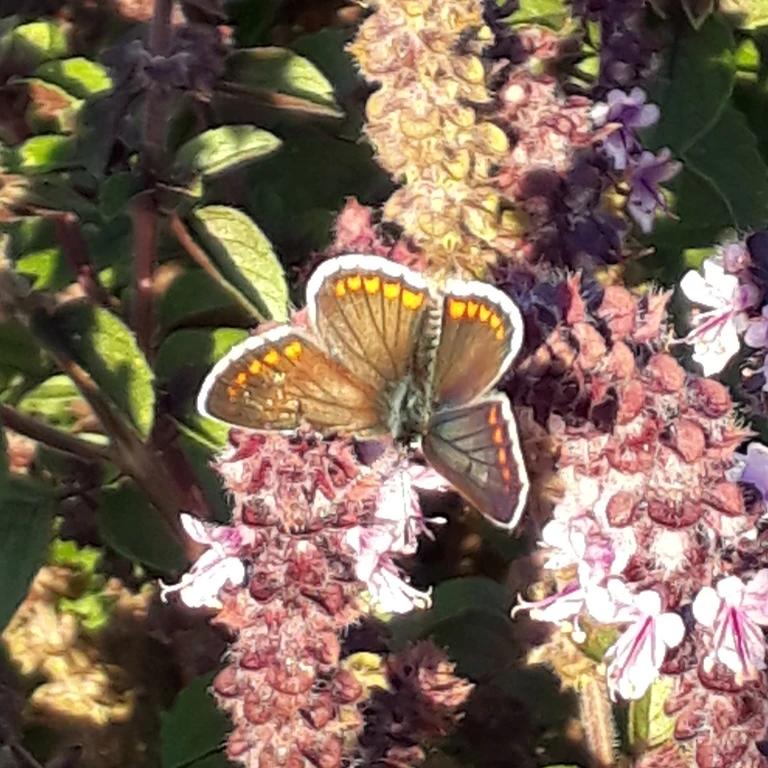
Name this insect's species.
Aricia agestis/artaxerxes
